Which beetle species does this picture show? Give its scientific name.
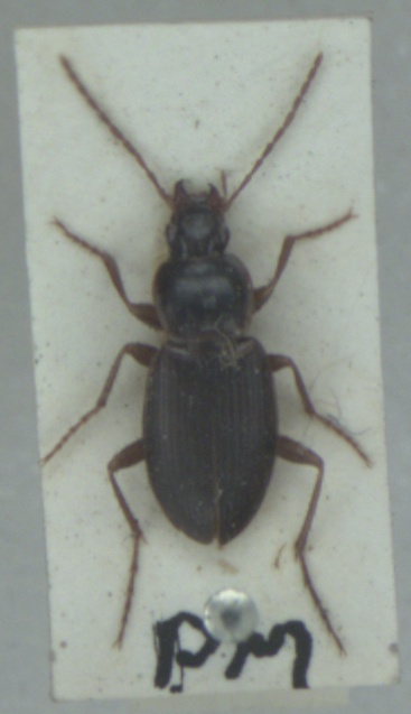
Calathus rotundicollis
